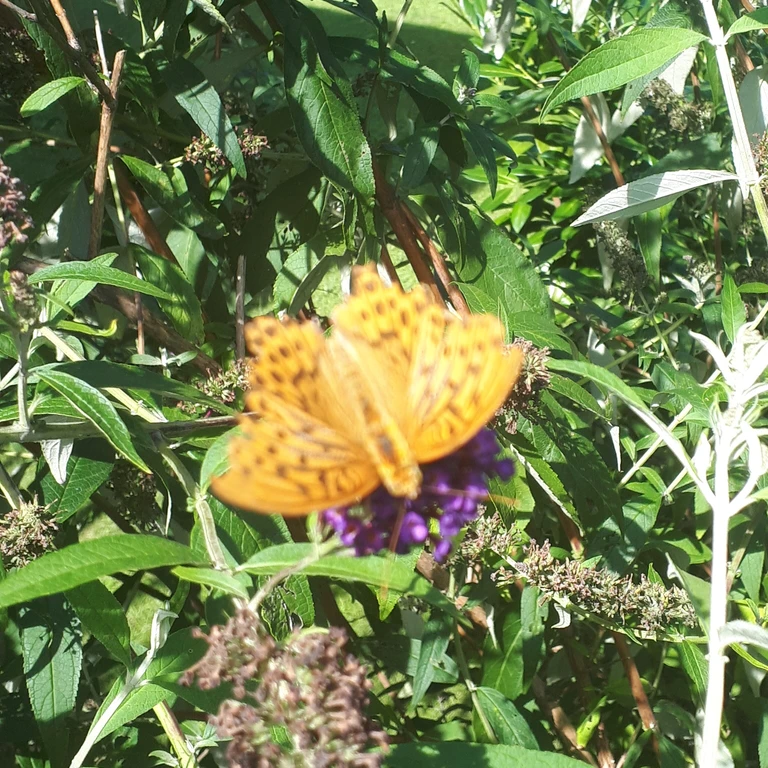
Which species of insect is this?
Argynnis paphia
